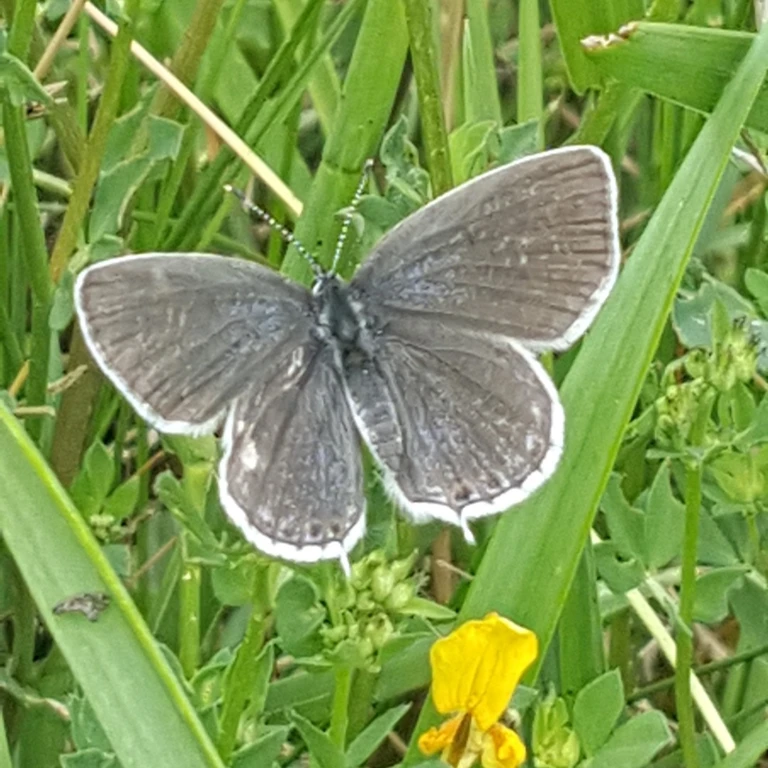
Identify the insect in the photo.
Cupido argiades (also Elkalyce argiades)
